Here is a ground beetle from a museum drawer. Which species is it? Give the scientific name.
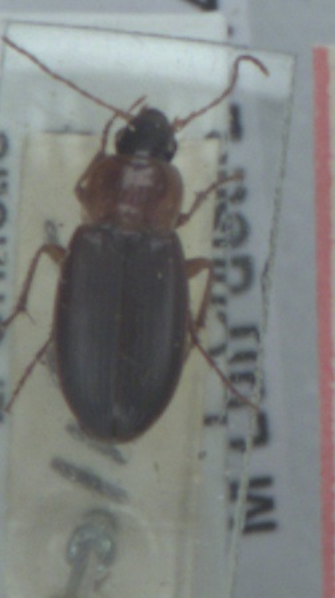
Calathus cinctus
